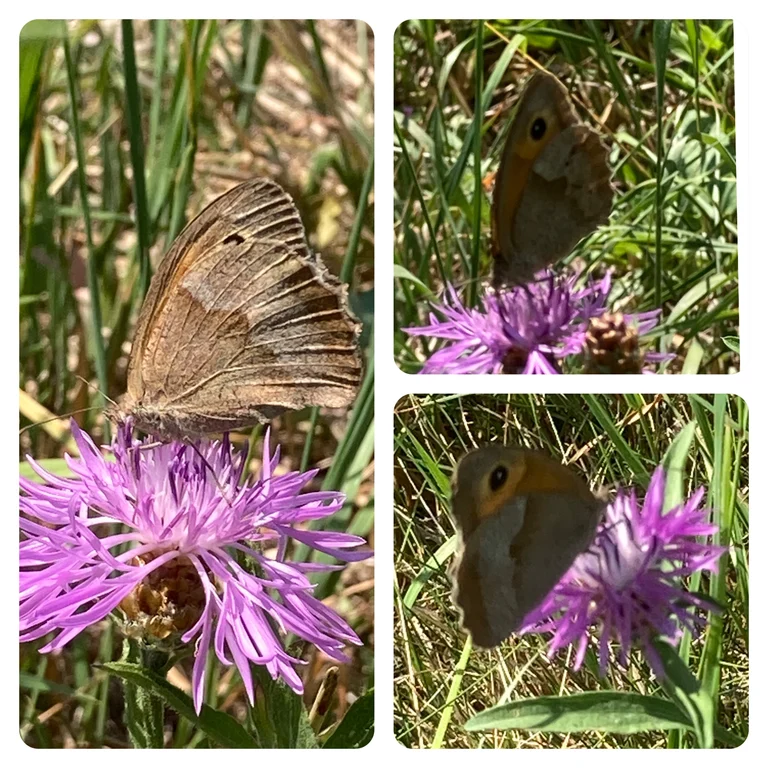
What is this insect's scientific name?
Maniola jurtina
